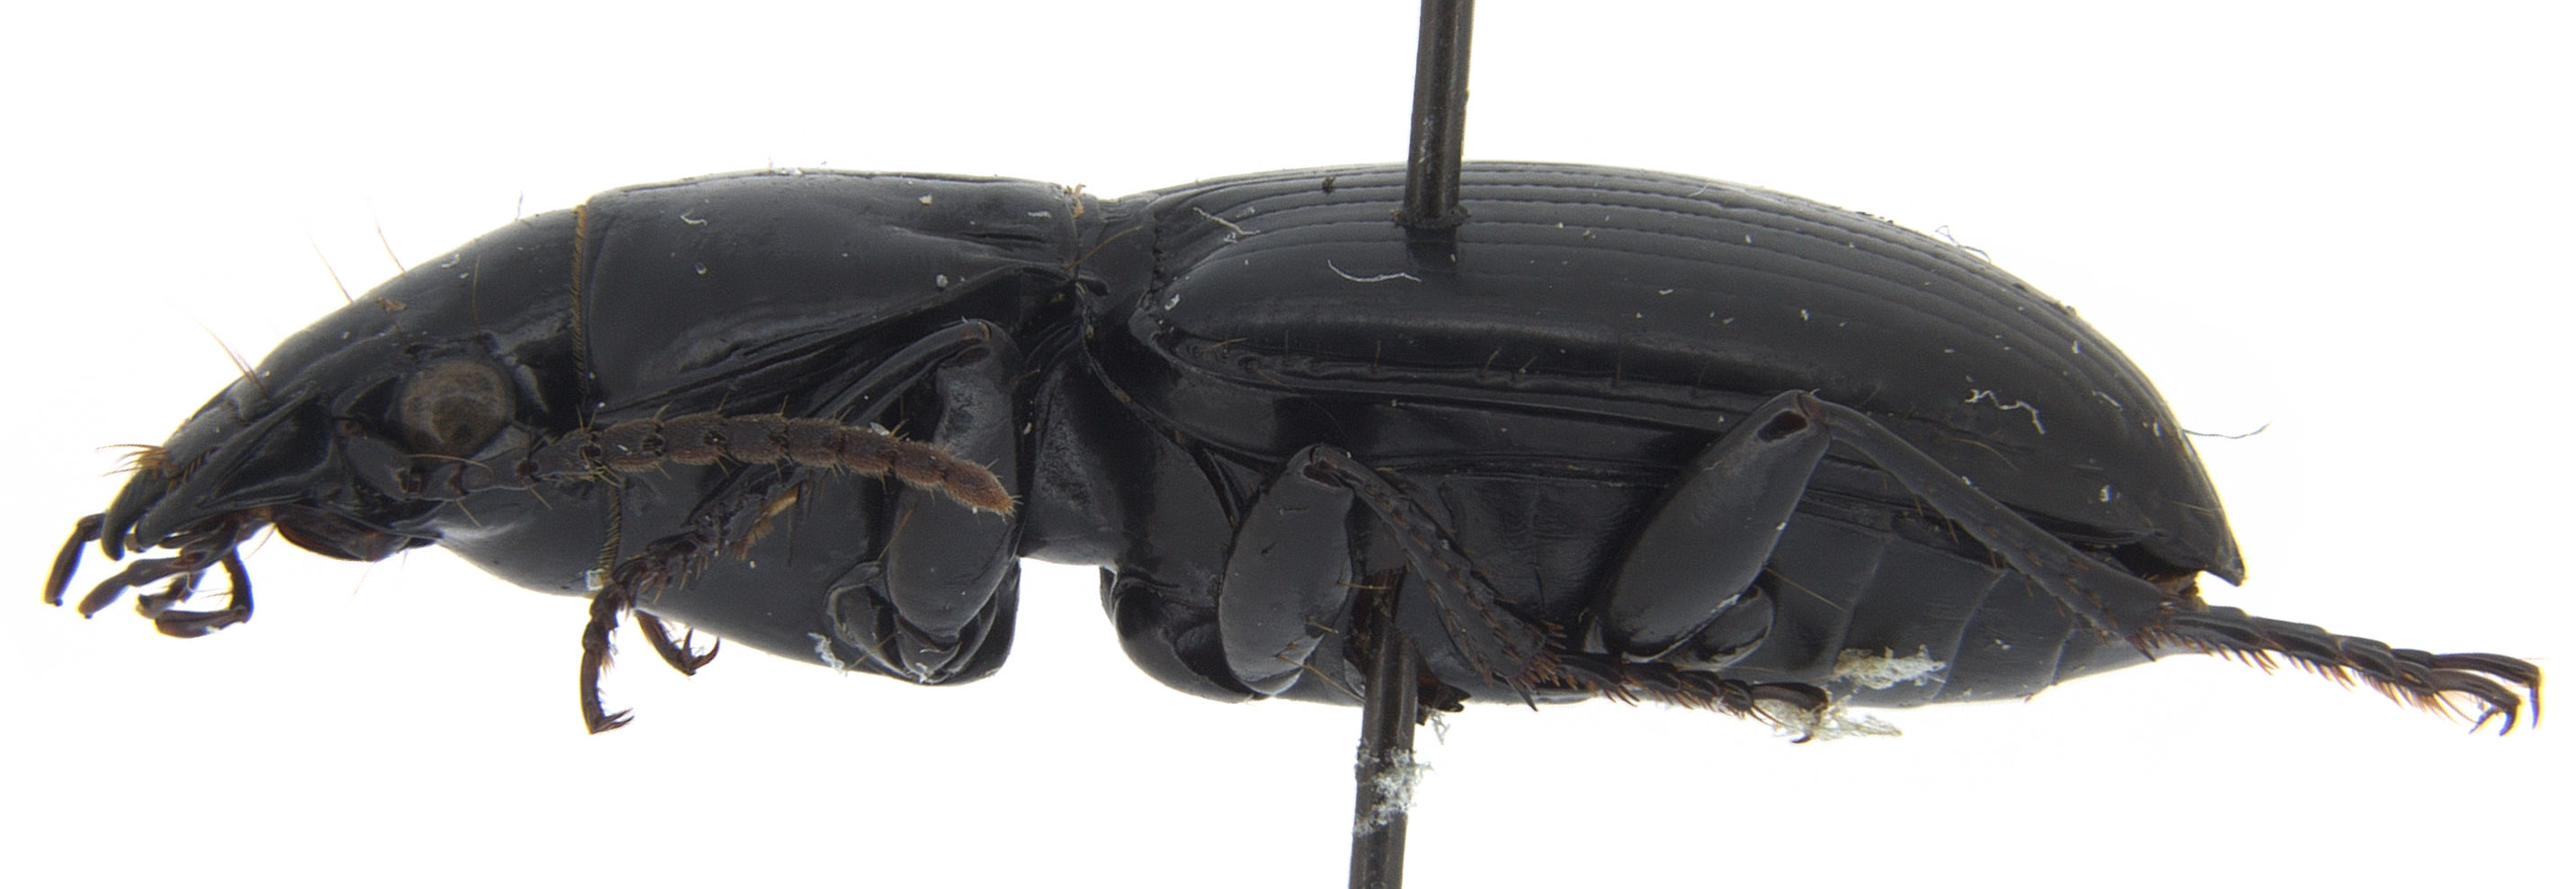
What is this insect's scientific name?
Cyclotrachelus substriatus
